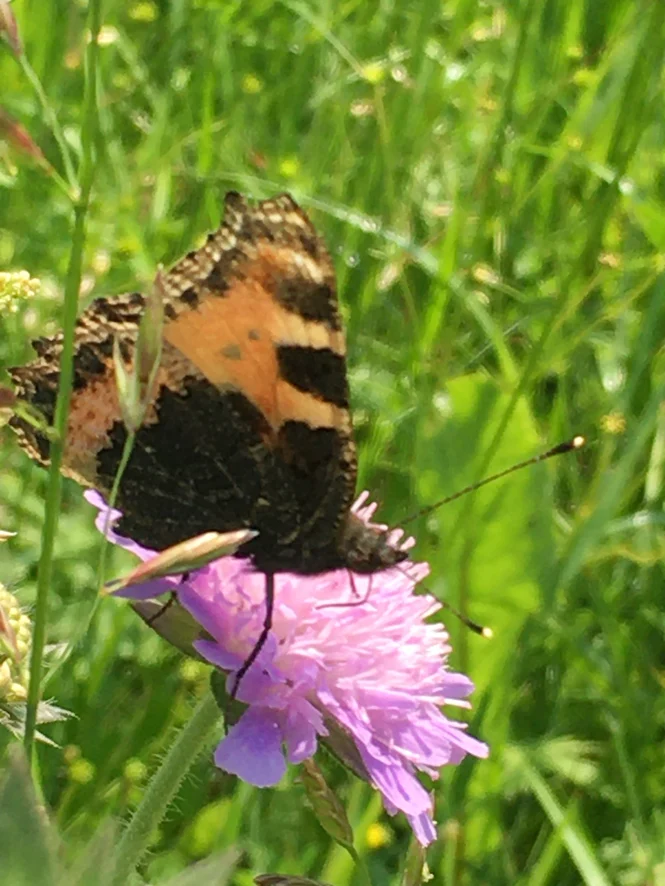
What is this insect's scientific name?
Aglais urticae
